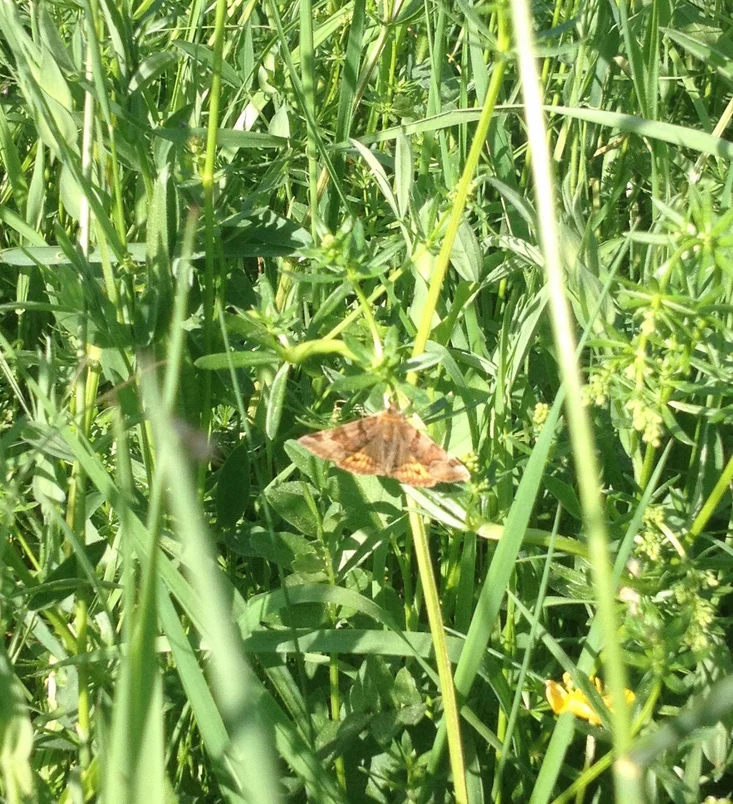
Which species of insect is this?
Euclidia glyphica
